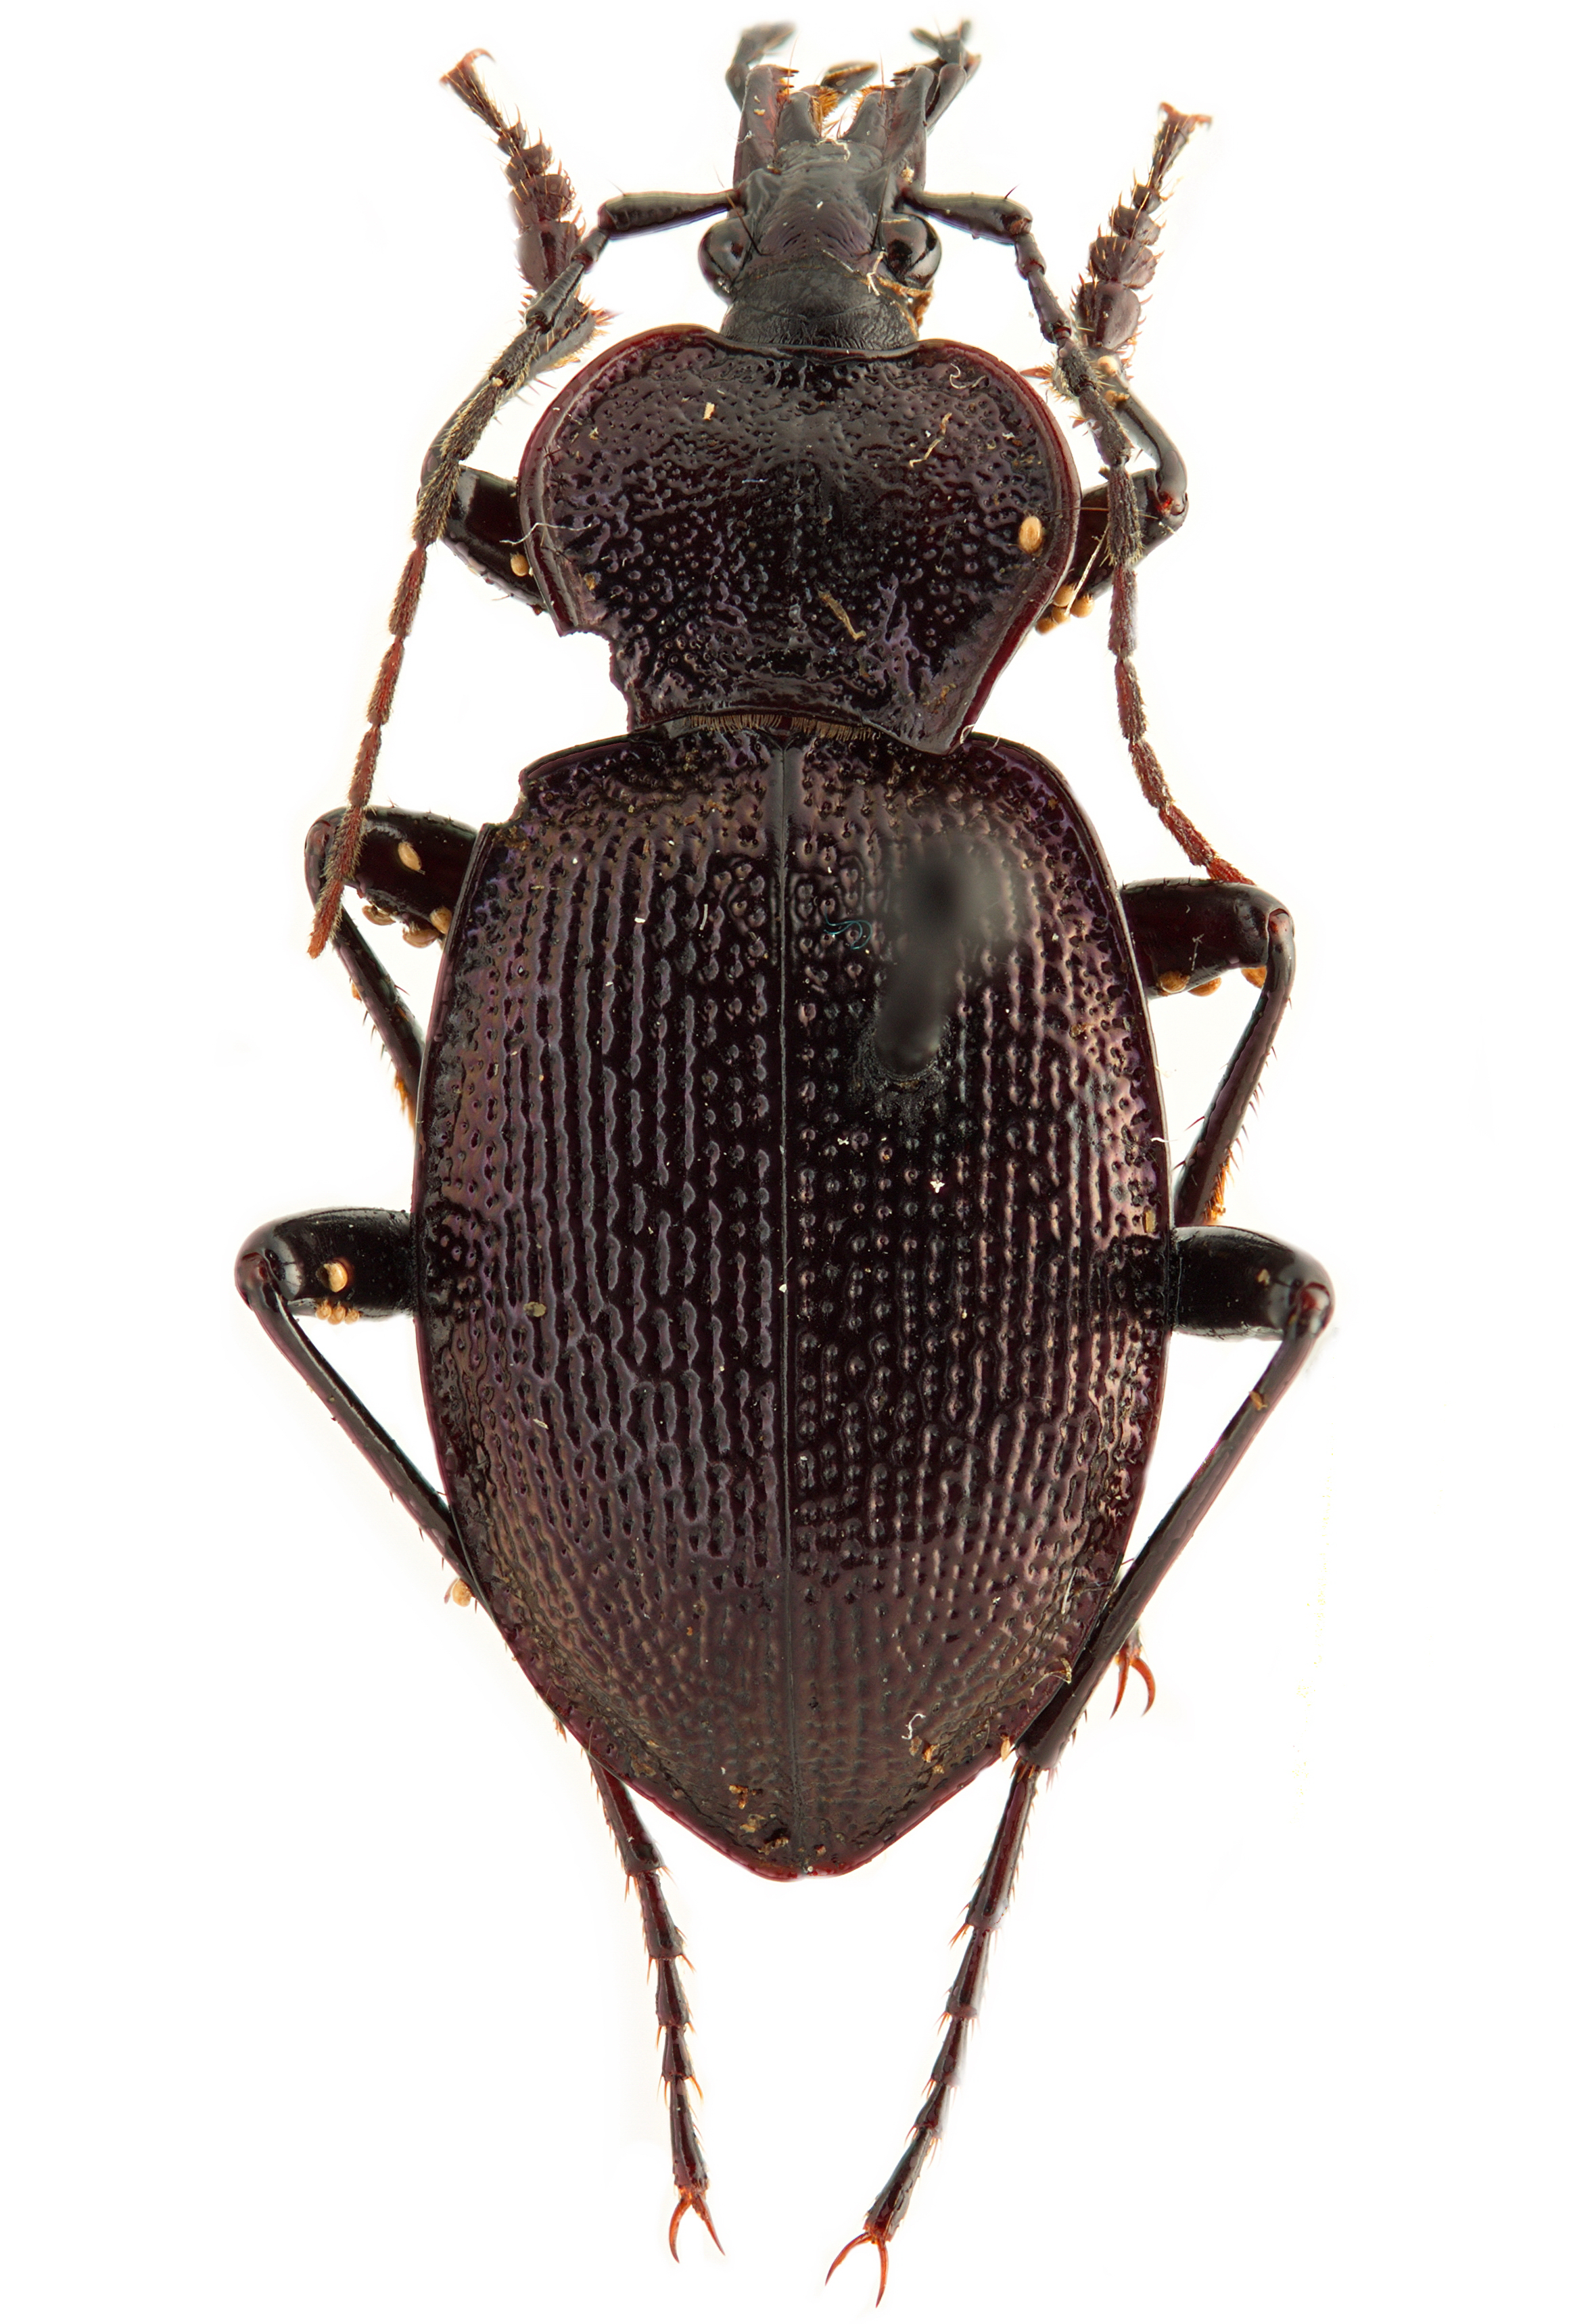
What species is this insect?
Scaphinotus petersi
